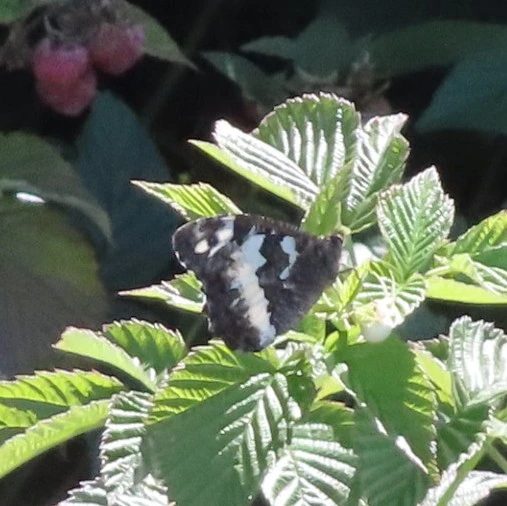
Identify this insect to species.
Brintesia circe
